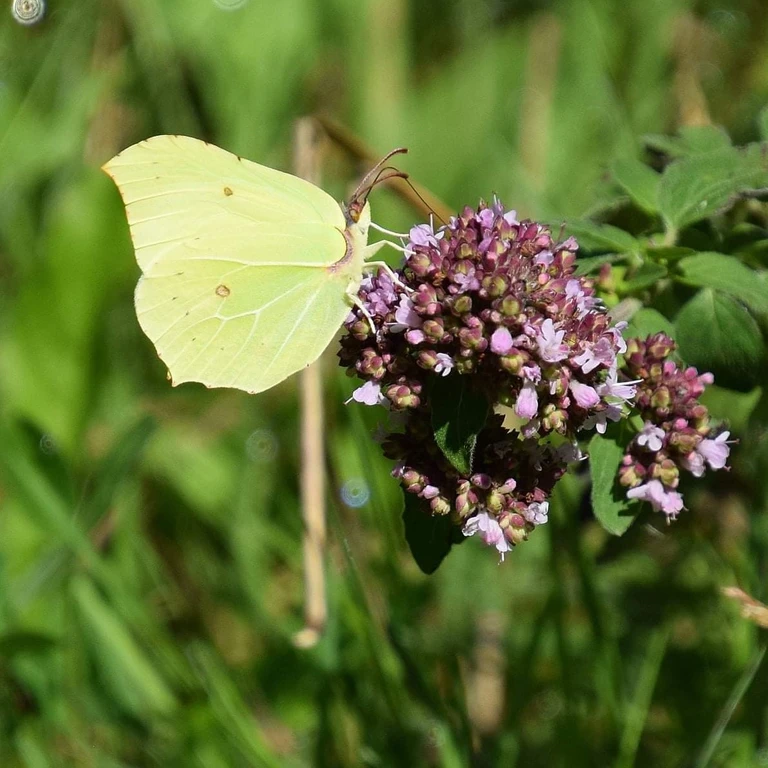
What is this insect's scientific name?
Gonepteryx rhamni
